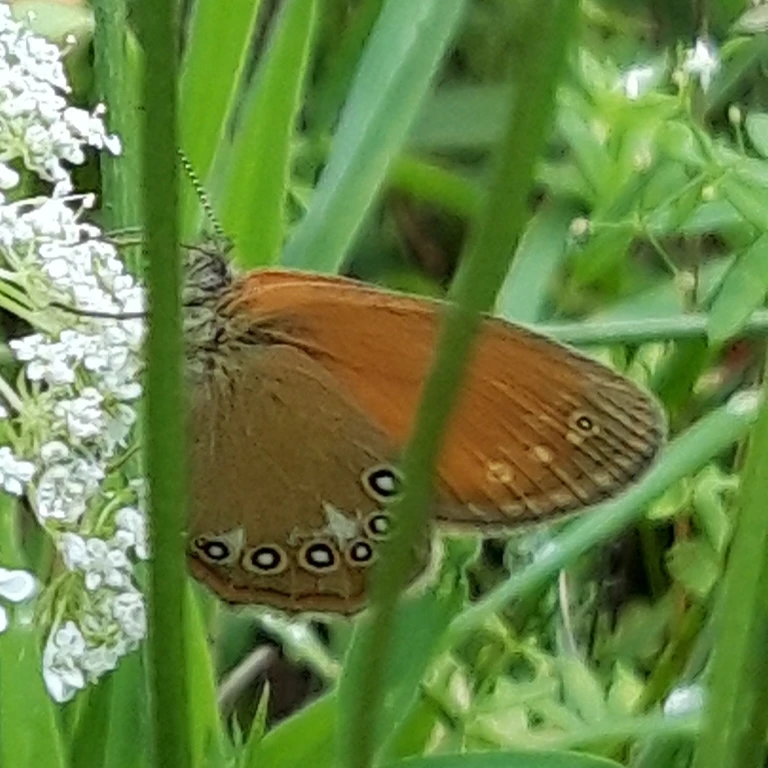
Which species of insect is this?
Coenonympha glycerion (also Coenonympha iphis)
